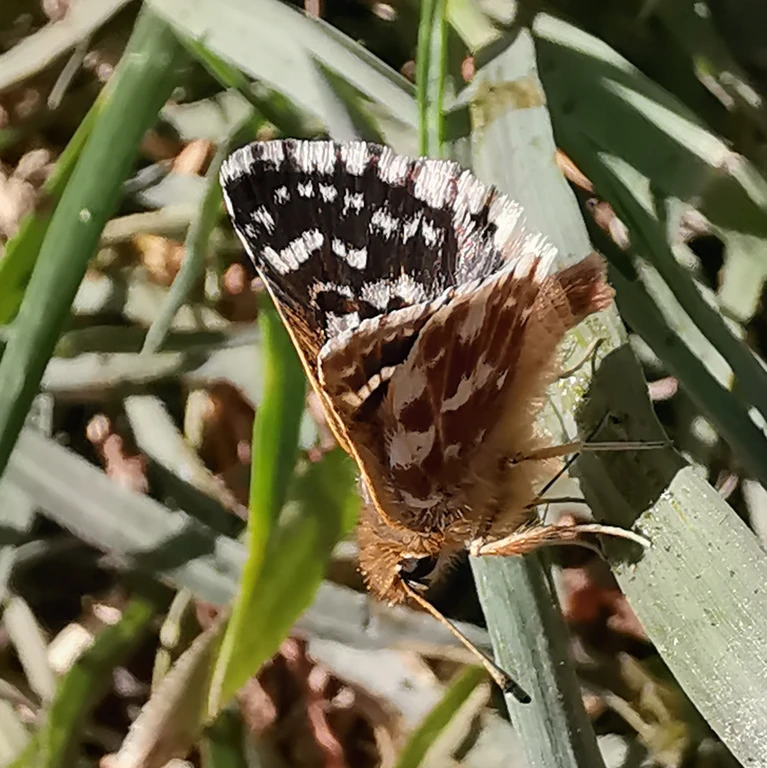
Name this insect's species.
Spialia sertorius
